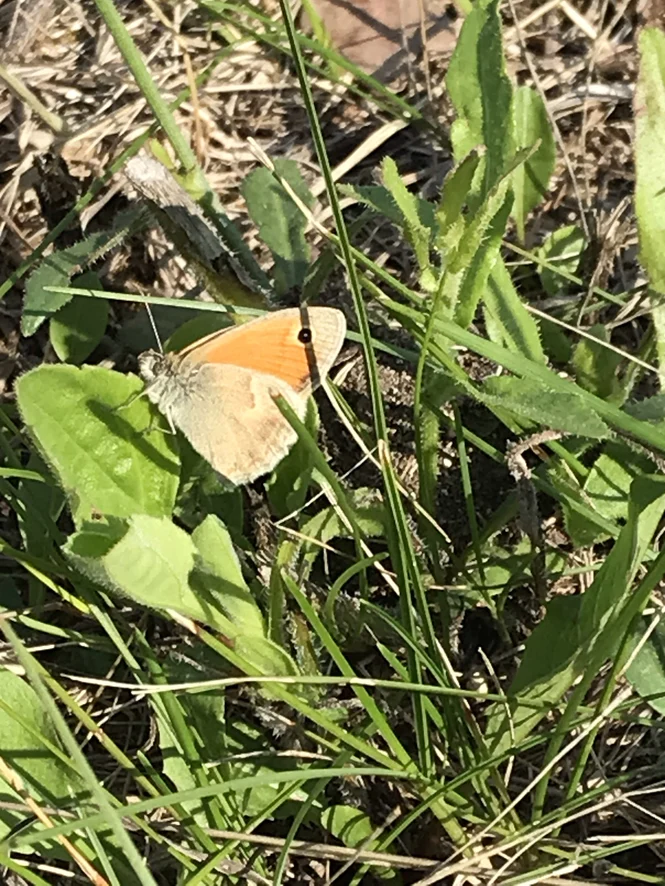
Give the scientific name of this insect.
Coenonympha pamphilus
